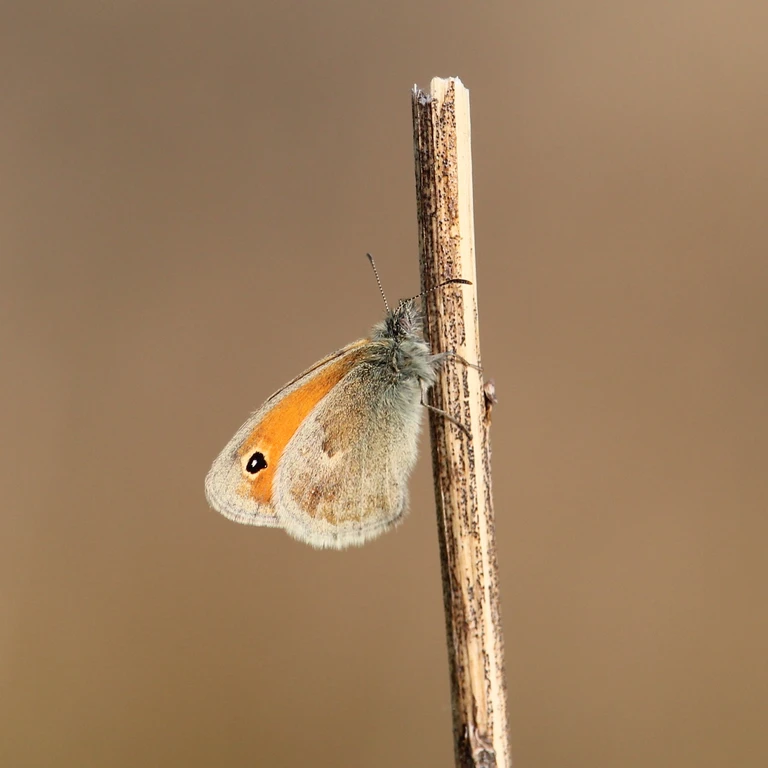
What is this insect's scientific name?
Coenonympha pamphilus
